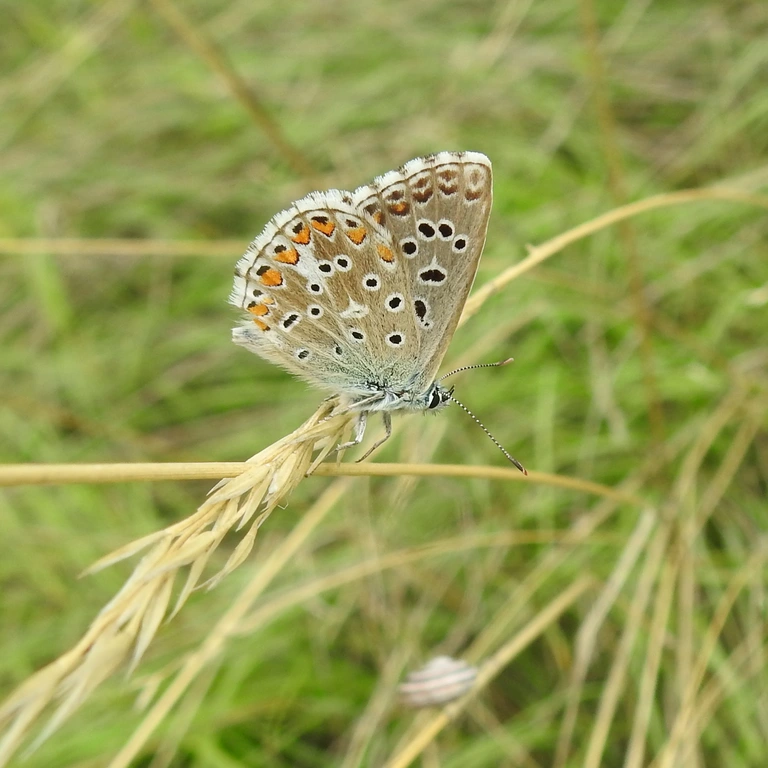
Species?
Lysandra bellargus
